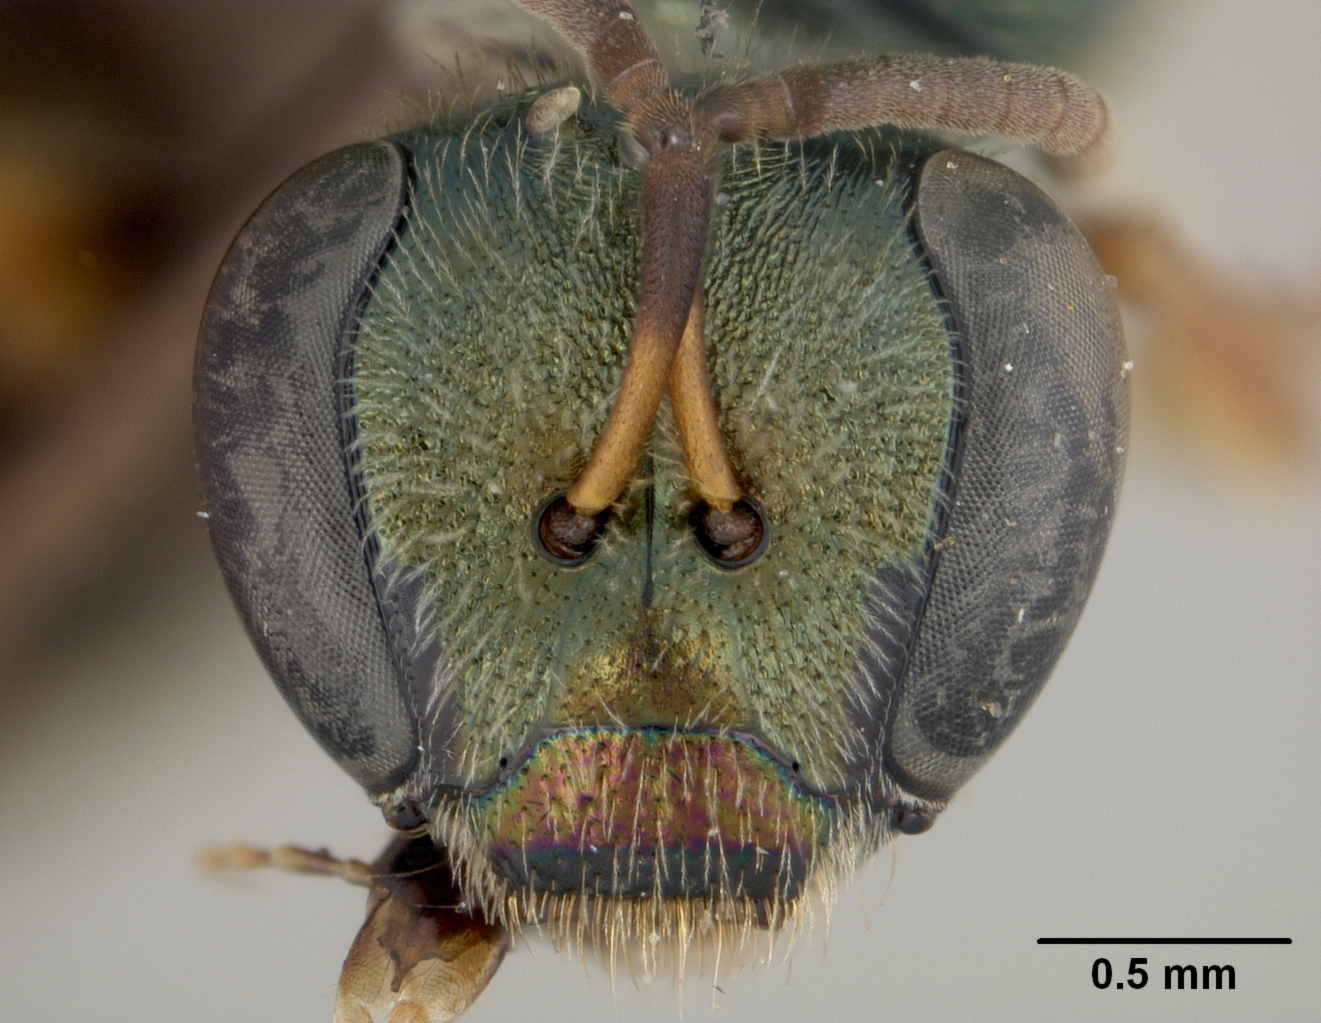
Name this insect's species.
Halictus flindersi
